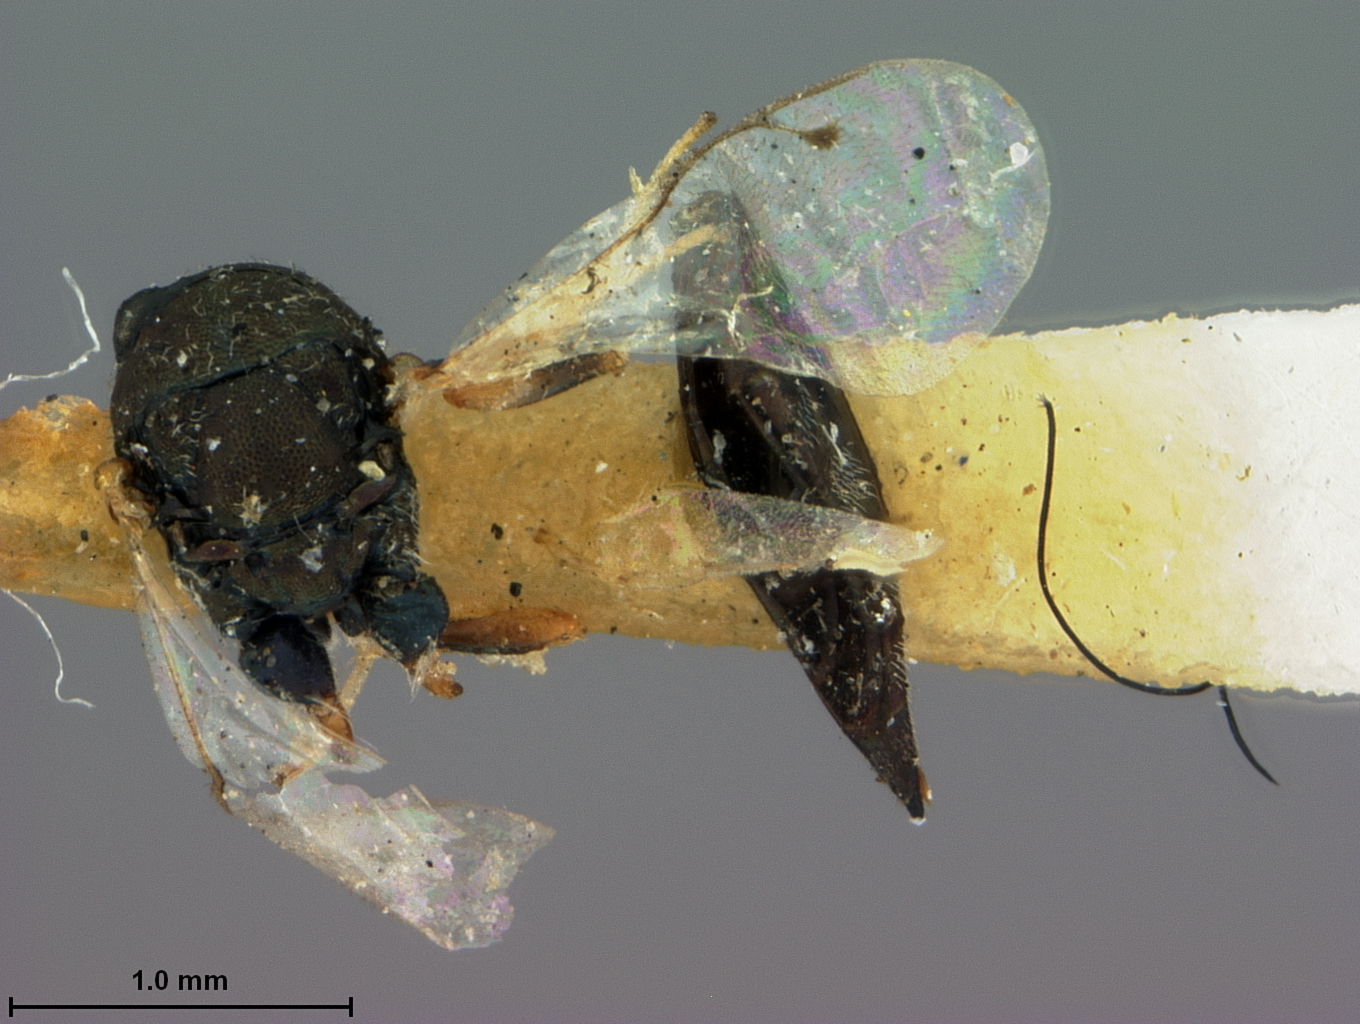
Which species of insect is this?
Dinotus elongatus
